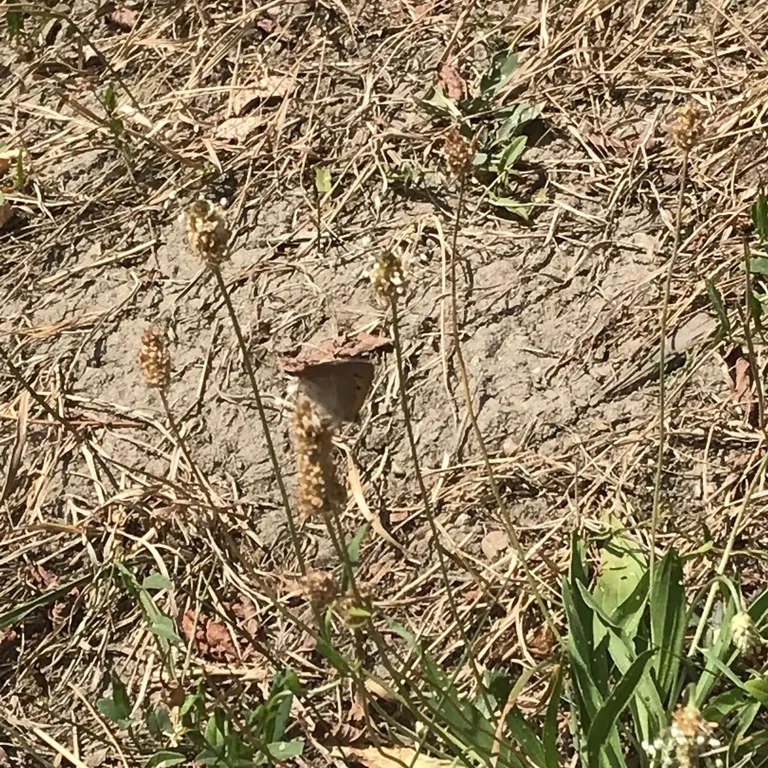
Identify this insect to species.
Lycaena phlaeas
